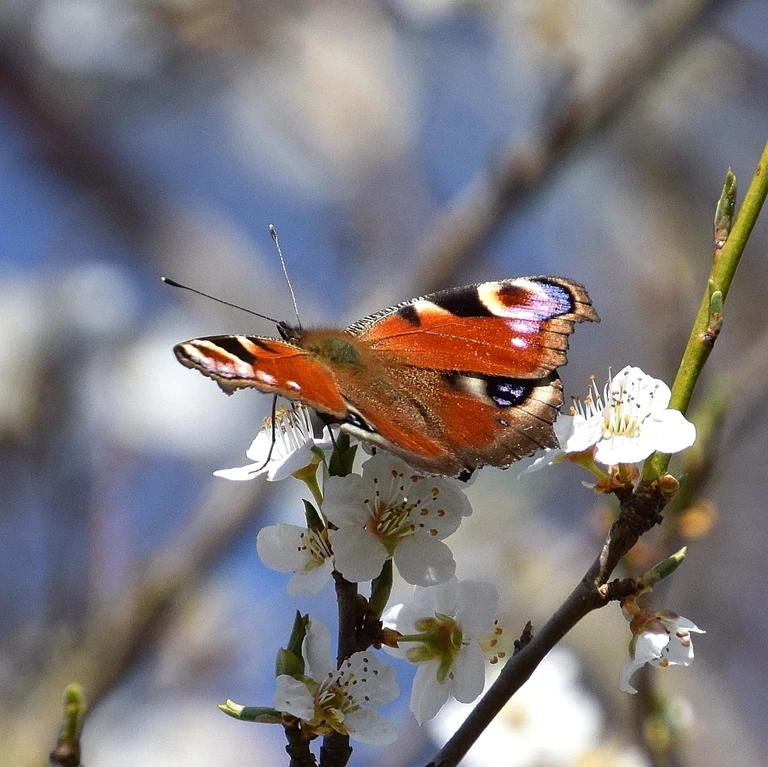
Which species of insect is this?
Aglais io
